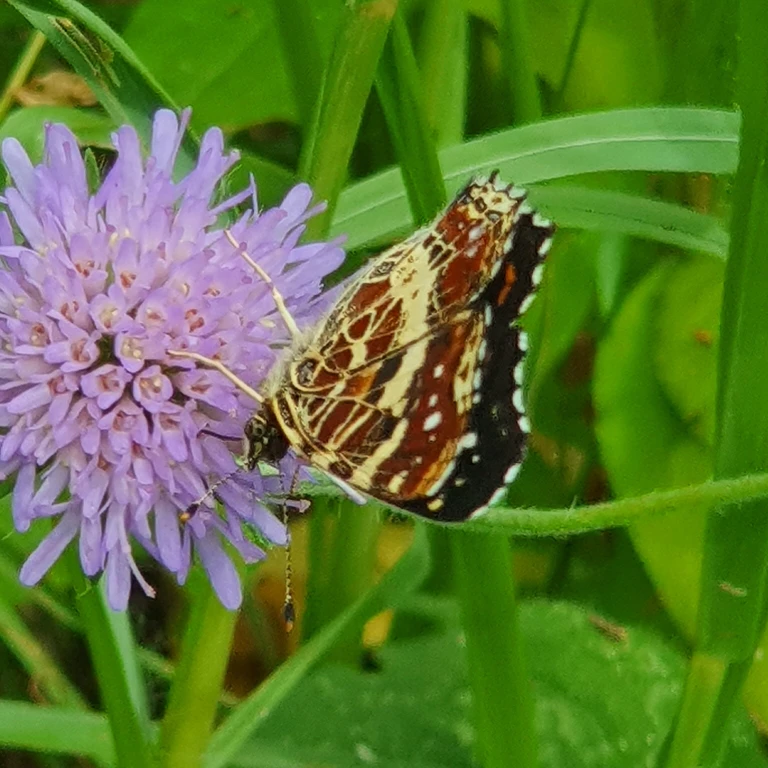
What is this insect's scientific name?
Araschnia levana
